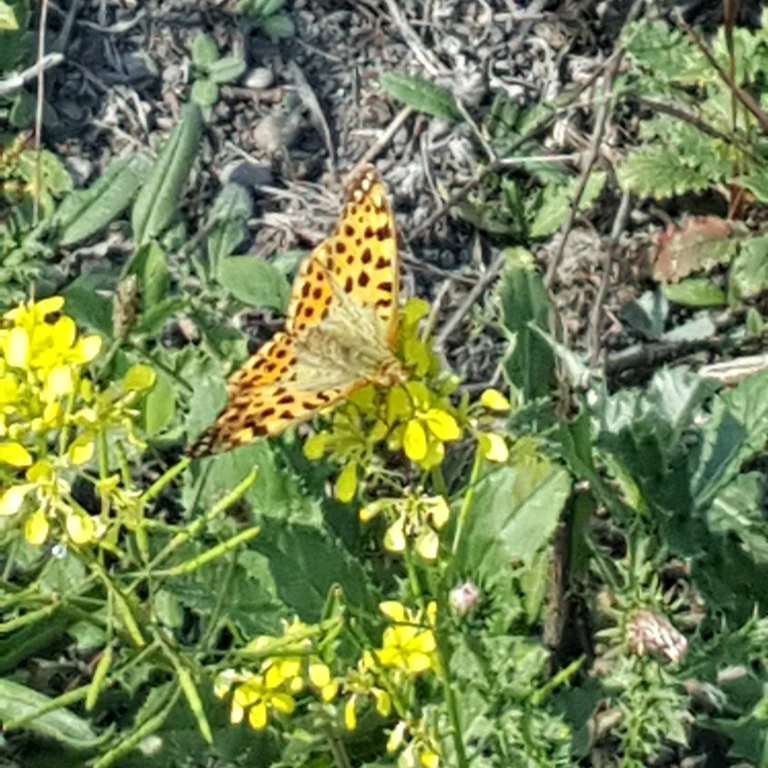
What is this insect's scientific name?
Issoria lathonia
